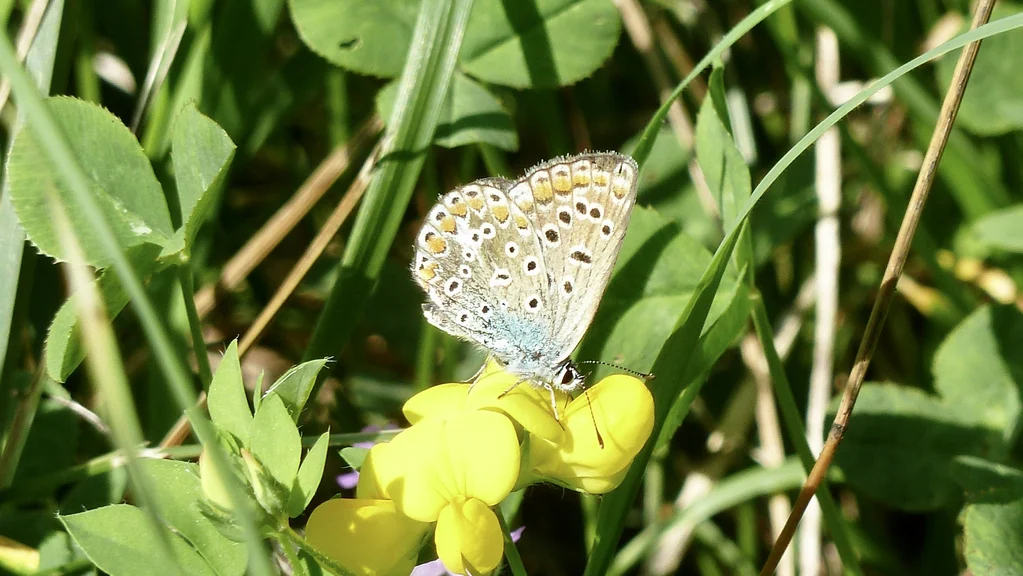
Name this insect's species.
Polyommatus icarus
